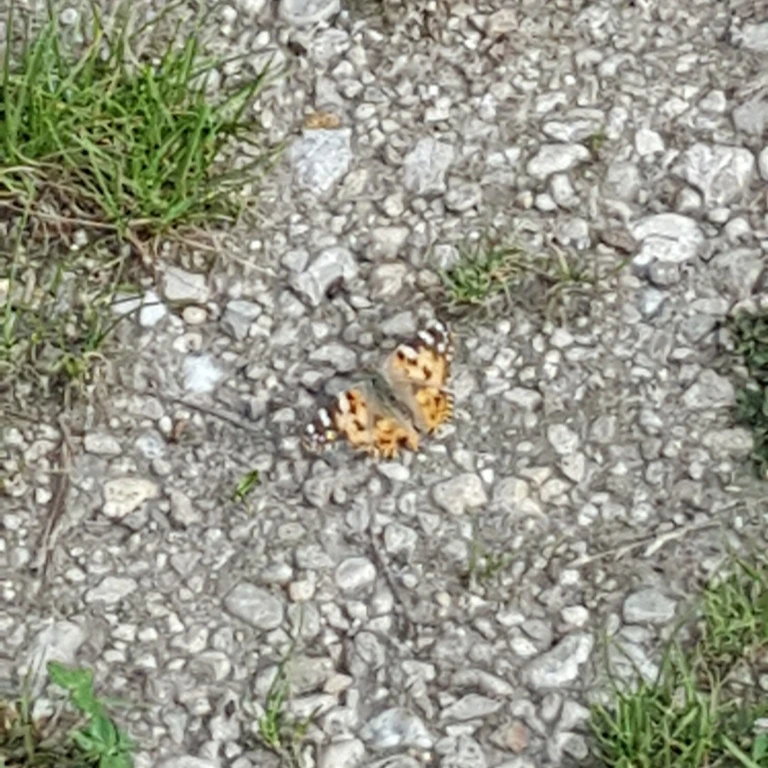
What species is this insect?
Vanessa cardui
